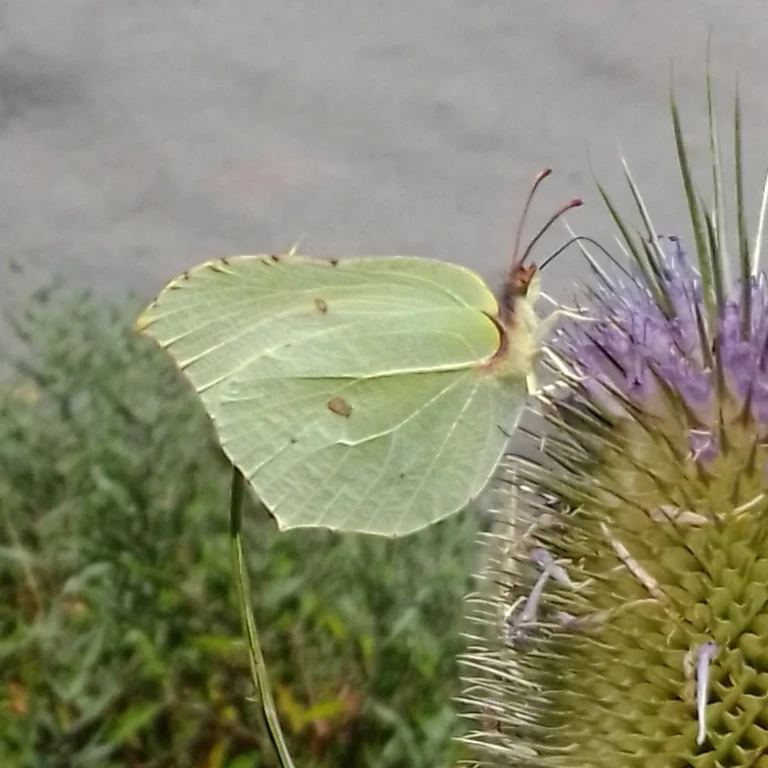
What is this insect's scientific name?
Gonepteryx rhamni
